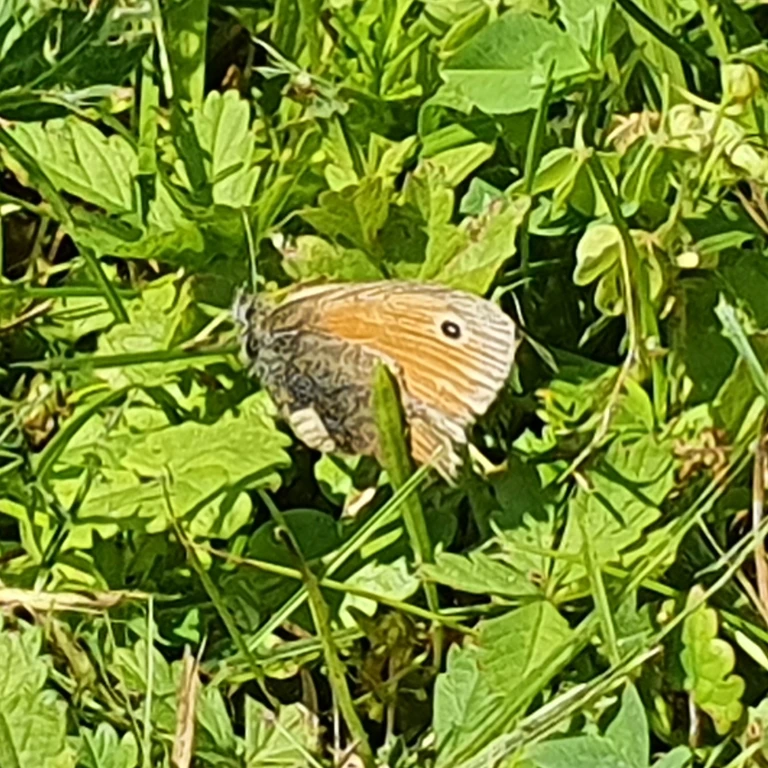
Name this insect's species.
Coenonympha pamphilus
